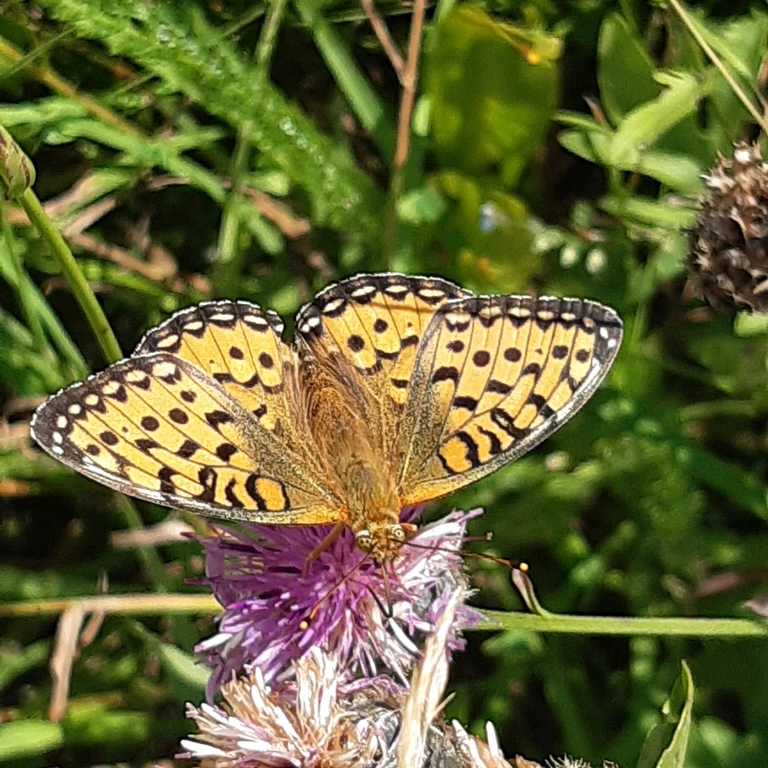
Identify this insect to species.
Speyeria aglaja
